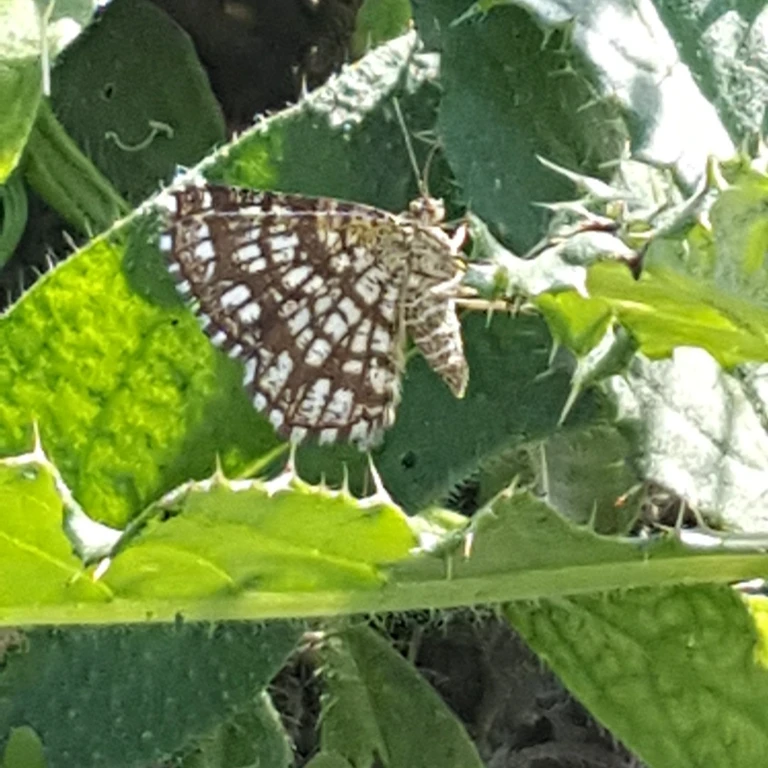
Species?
Chiasmia clathrata
